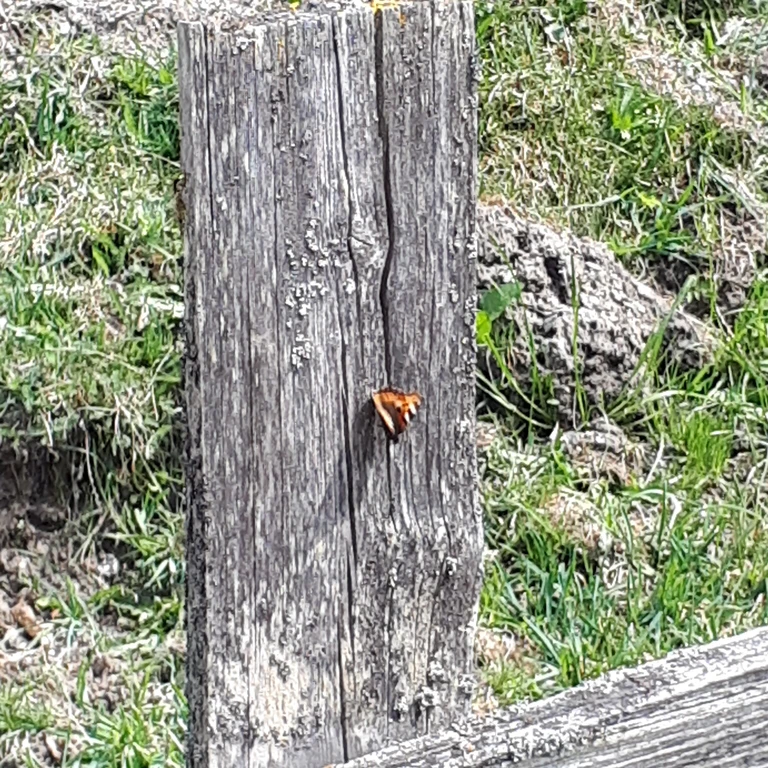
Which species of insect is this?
Aglais urticae
